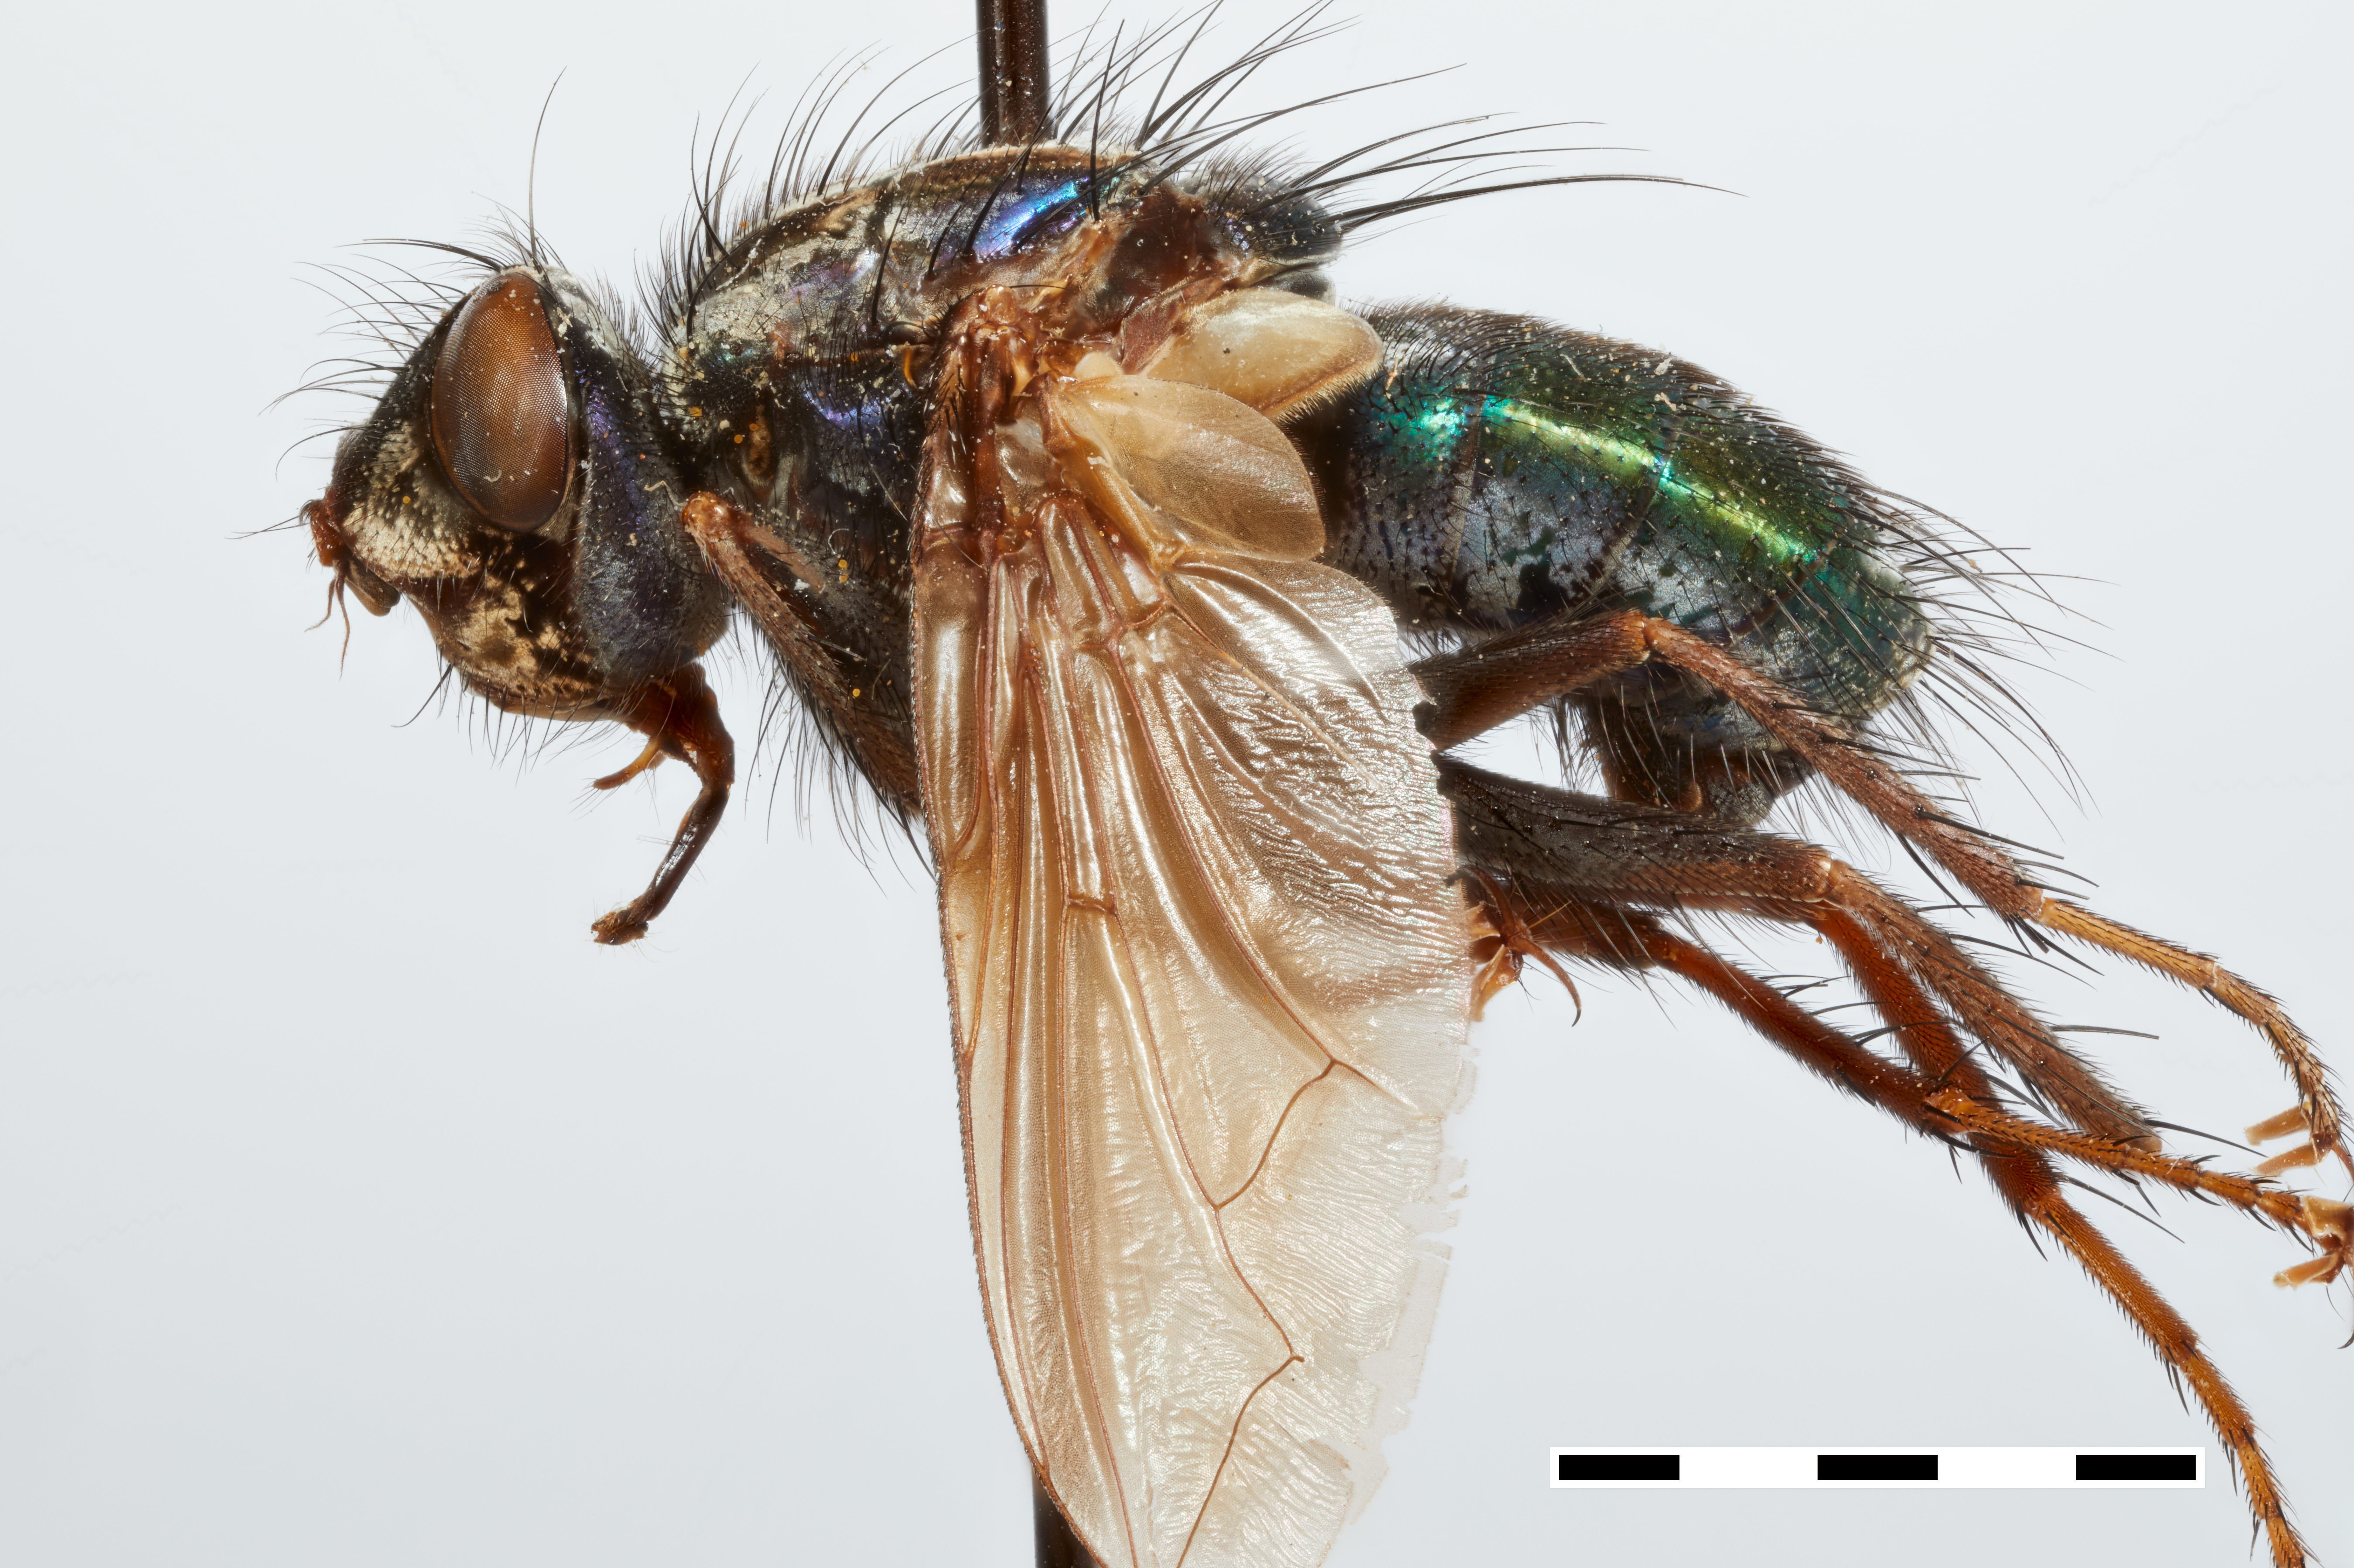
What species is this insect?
Oestropsis viridis
